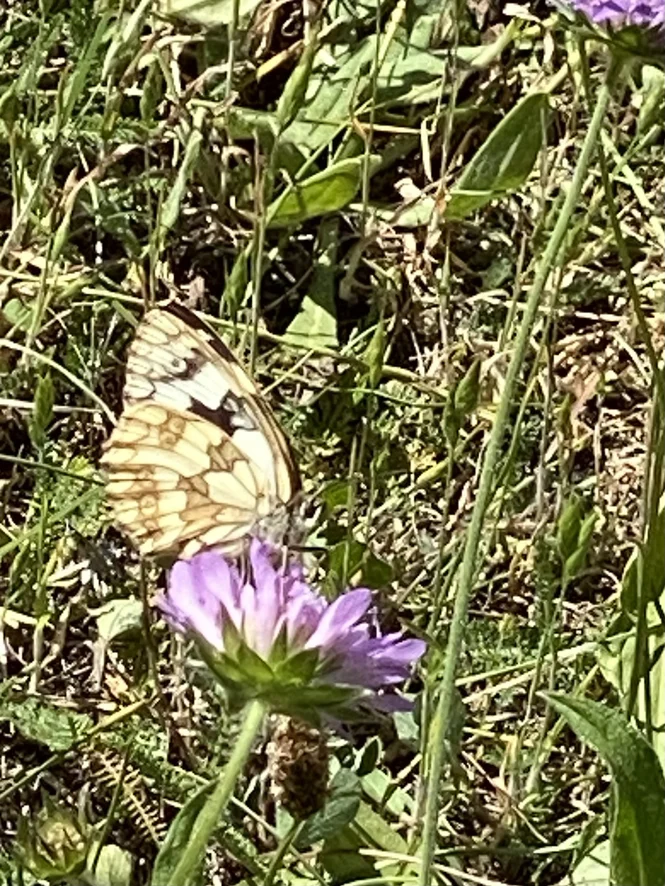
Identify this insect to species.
Melanargia galathea
